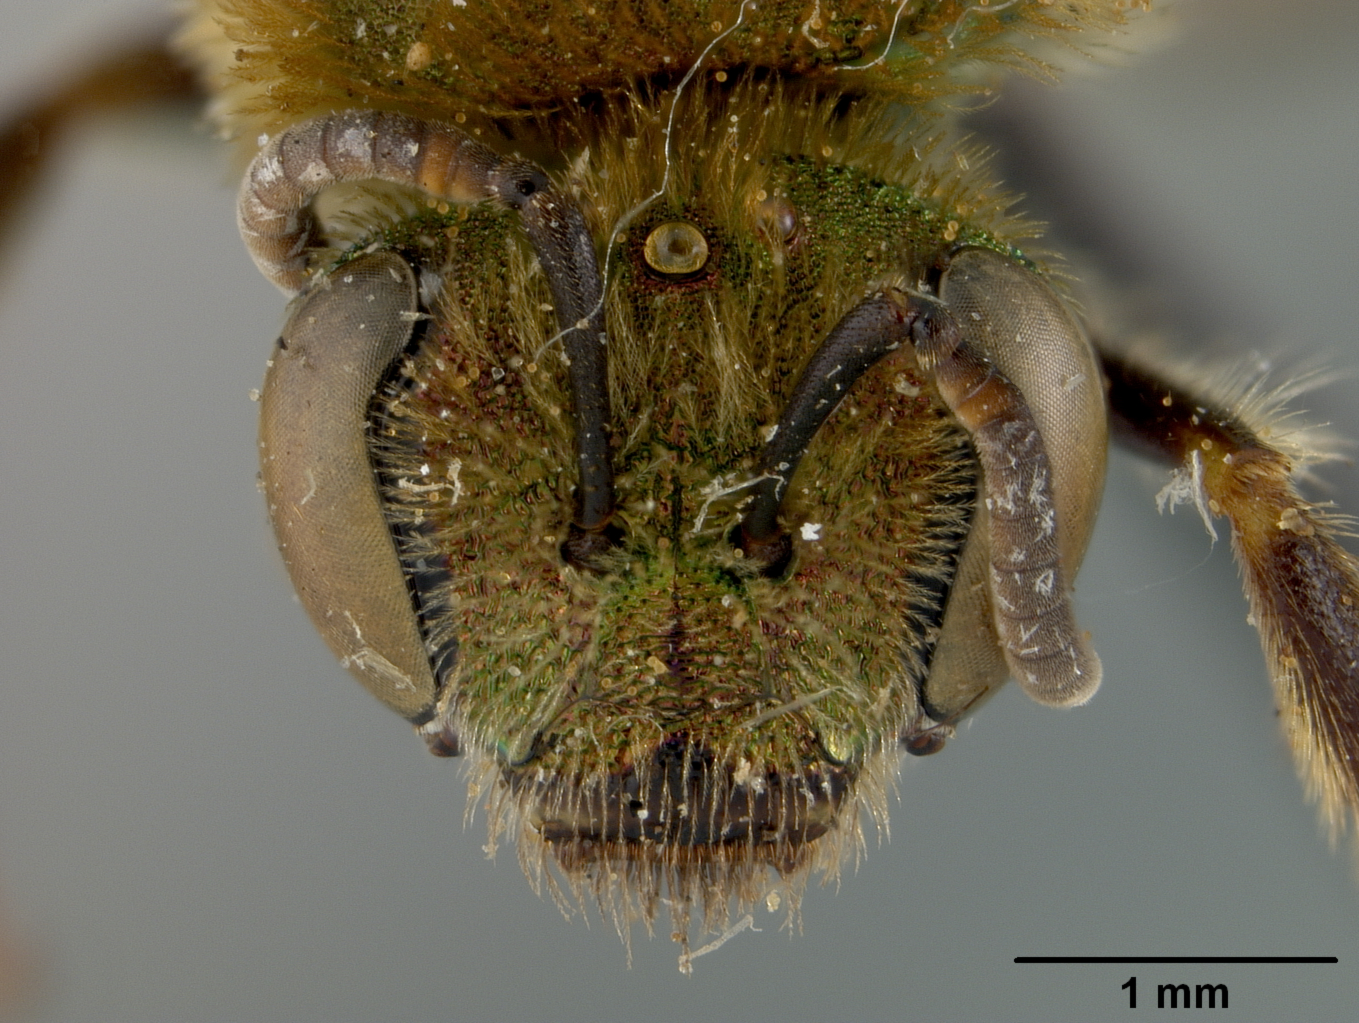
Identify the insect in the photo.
Agapostemon vulpicolor
